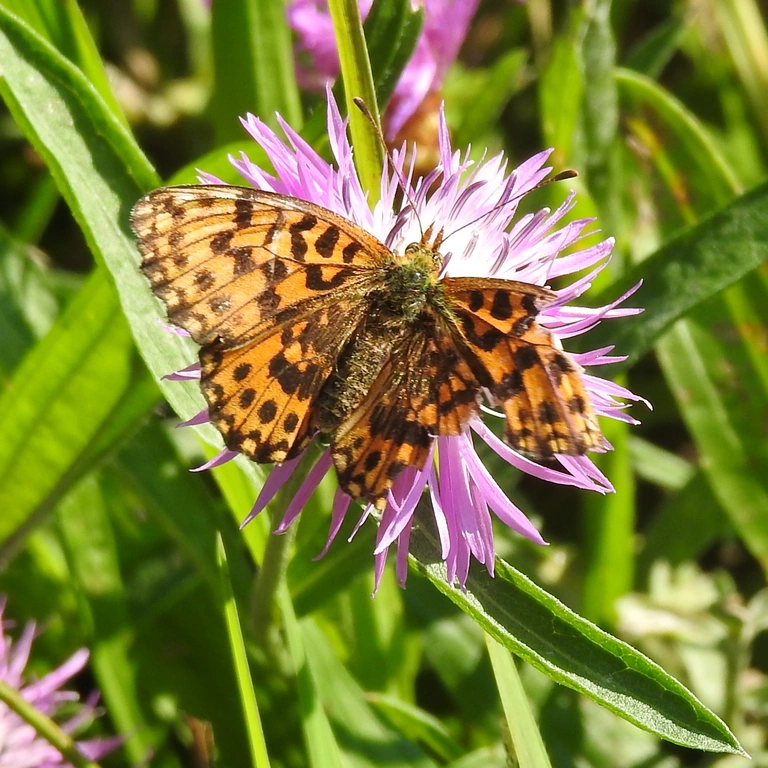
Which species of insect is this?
Boloria dia
